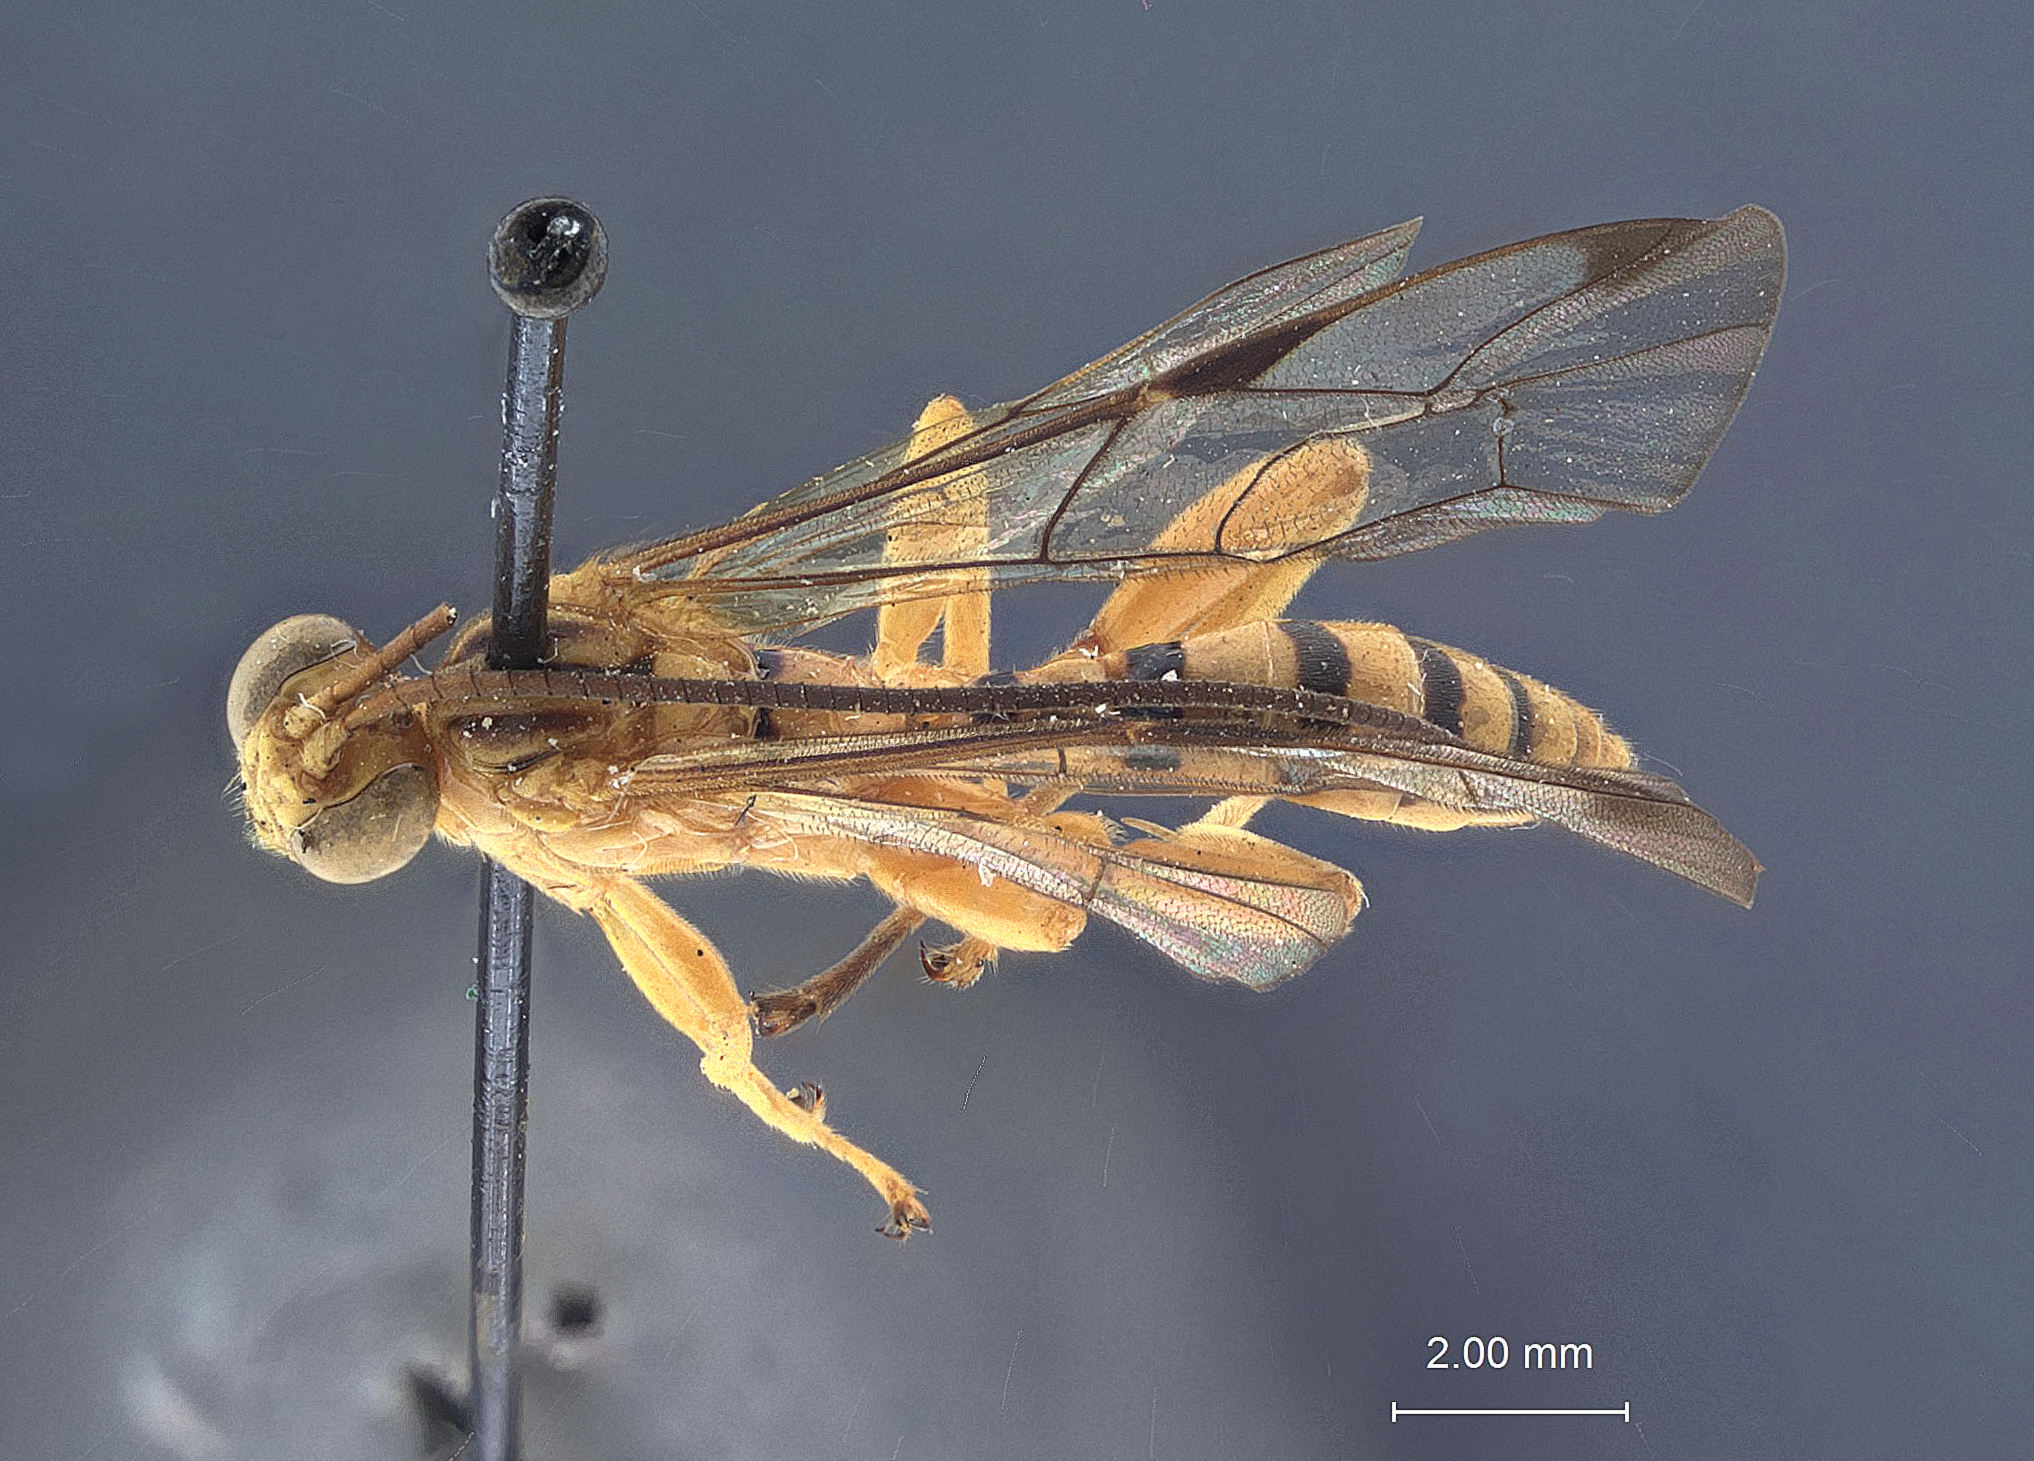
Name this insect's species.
Neotheronia winnamanae
